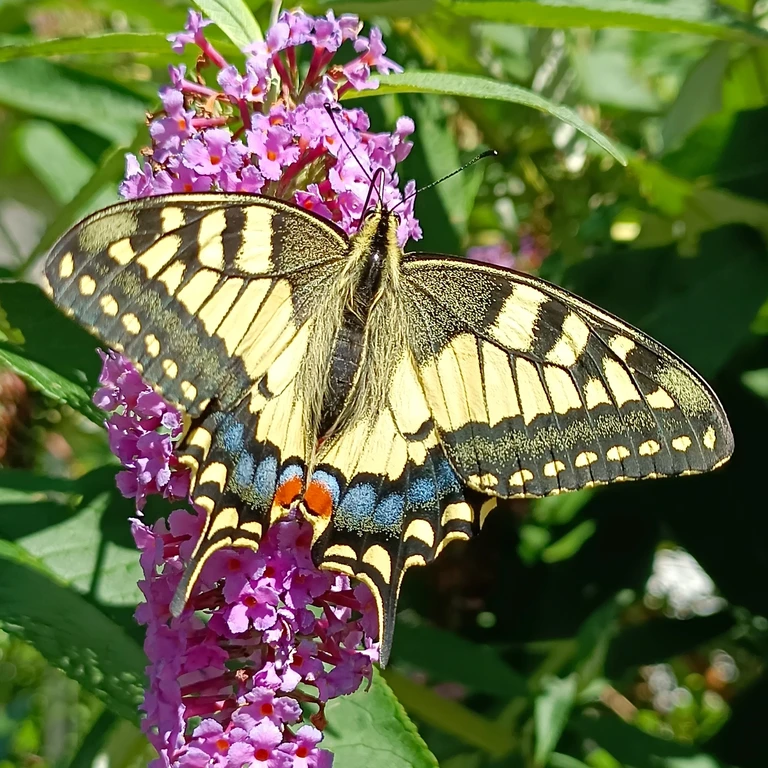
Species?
Papilio machaon
